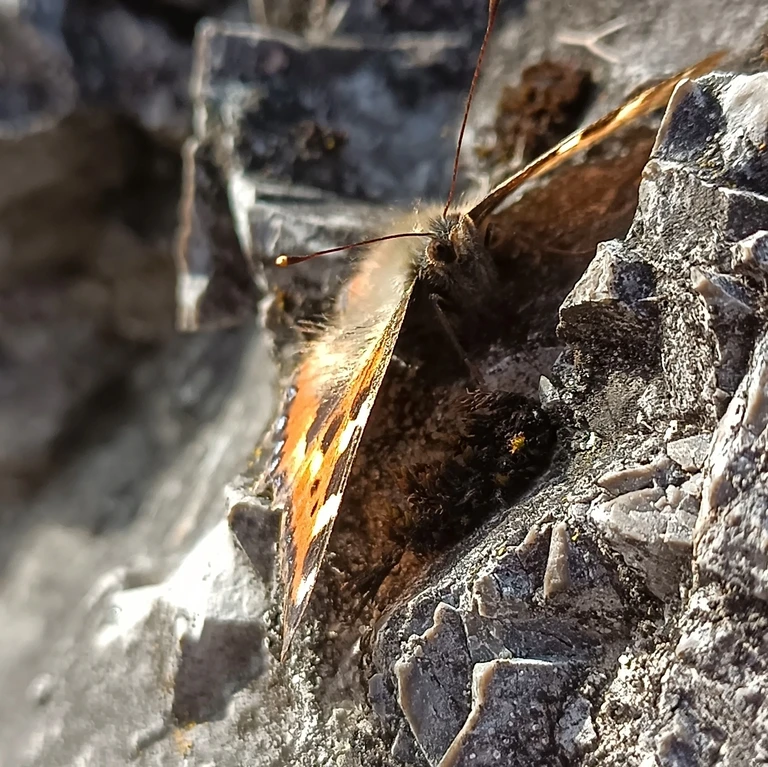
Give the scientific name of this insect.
Aglais urticae
